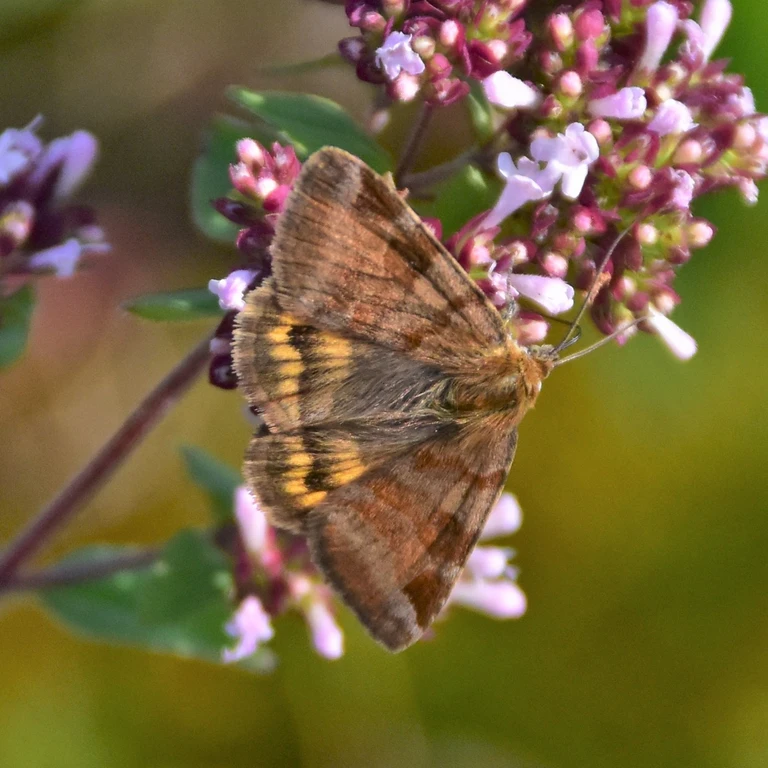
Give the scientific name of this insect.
Euclidia glyphica
